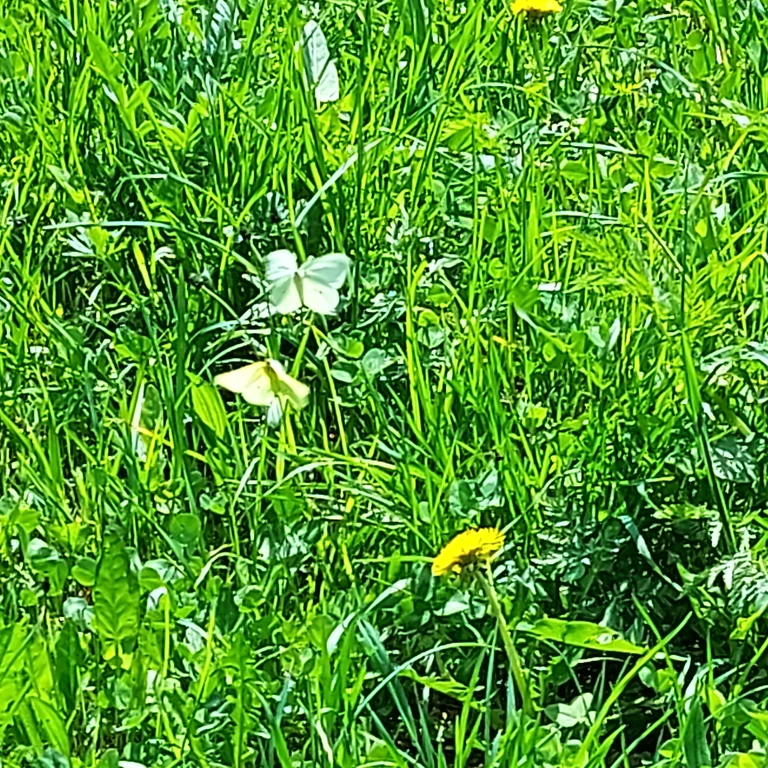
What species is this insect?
Gonepteryx rhamni
